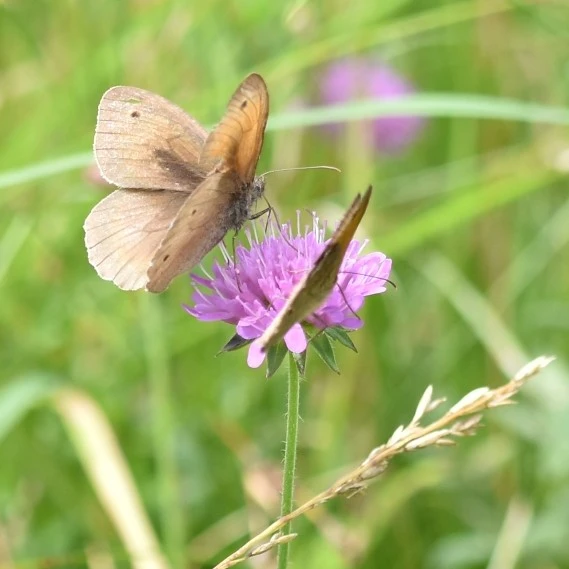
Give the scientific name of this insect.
Maniola jurtina
